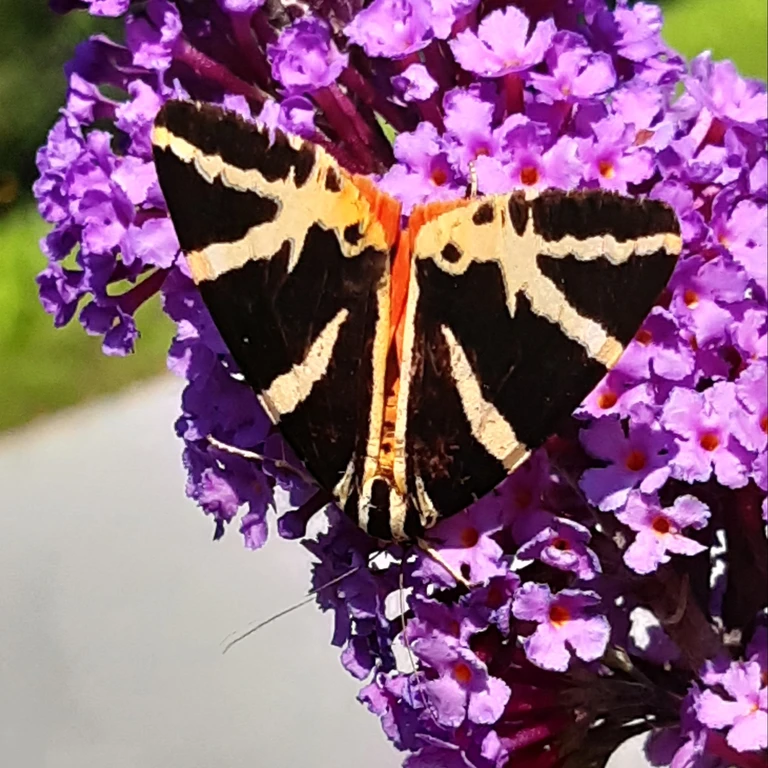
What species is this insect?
Euplagia quadripunctaria
